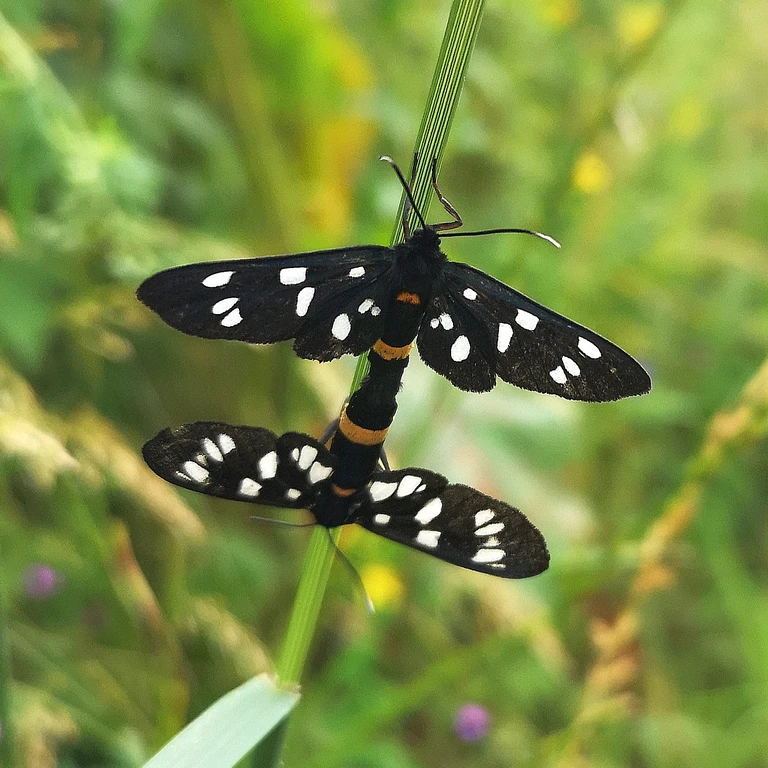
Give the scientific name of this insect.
Amata phegea
